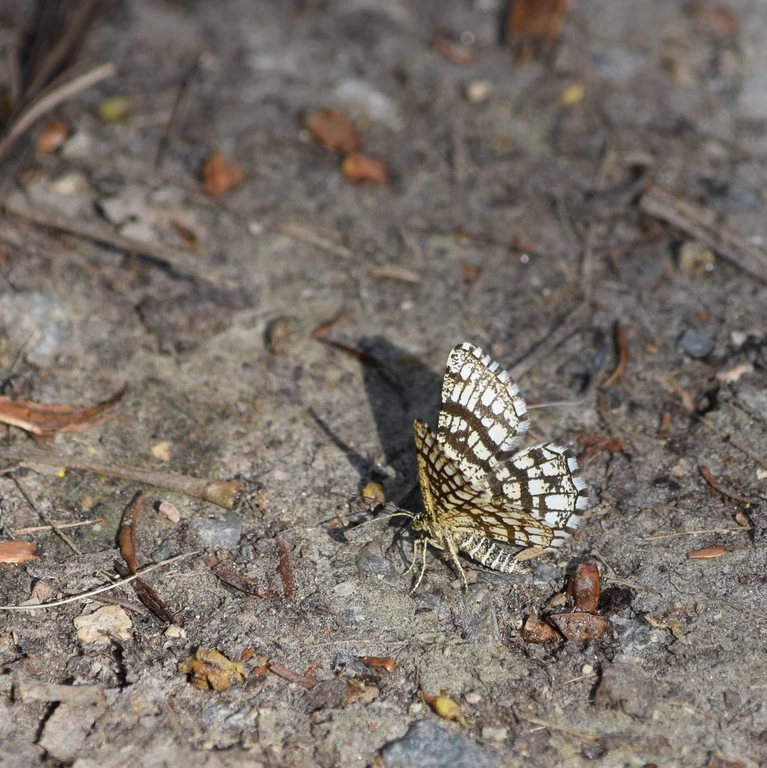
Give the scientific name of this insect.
Chiasmia clathrata
